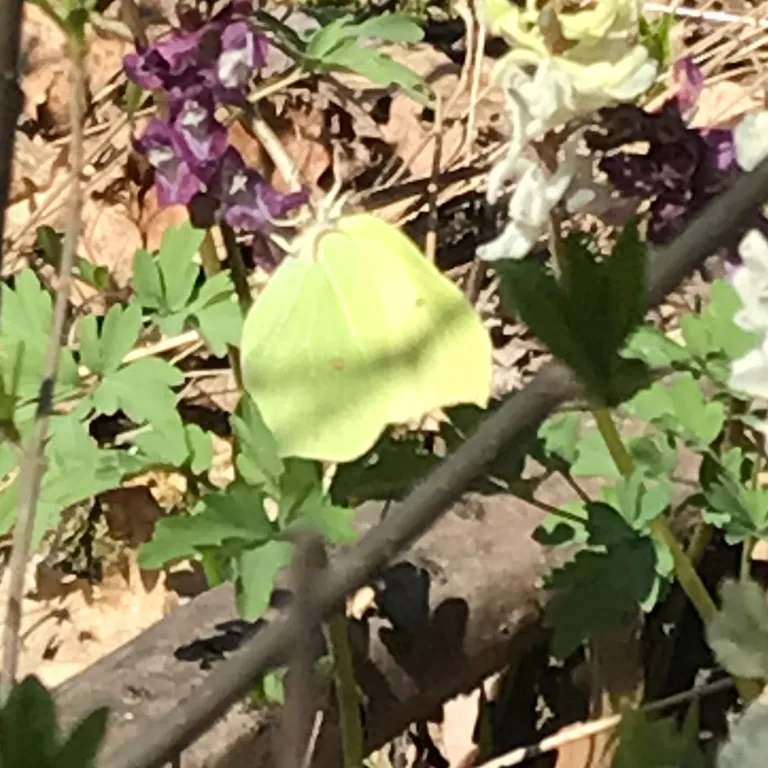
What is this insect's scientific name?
Gonepteryx rhamni
